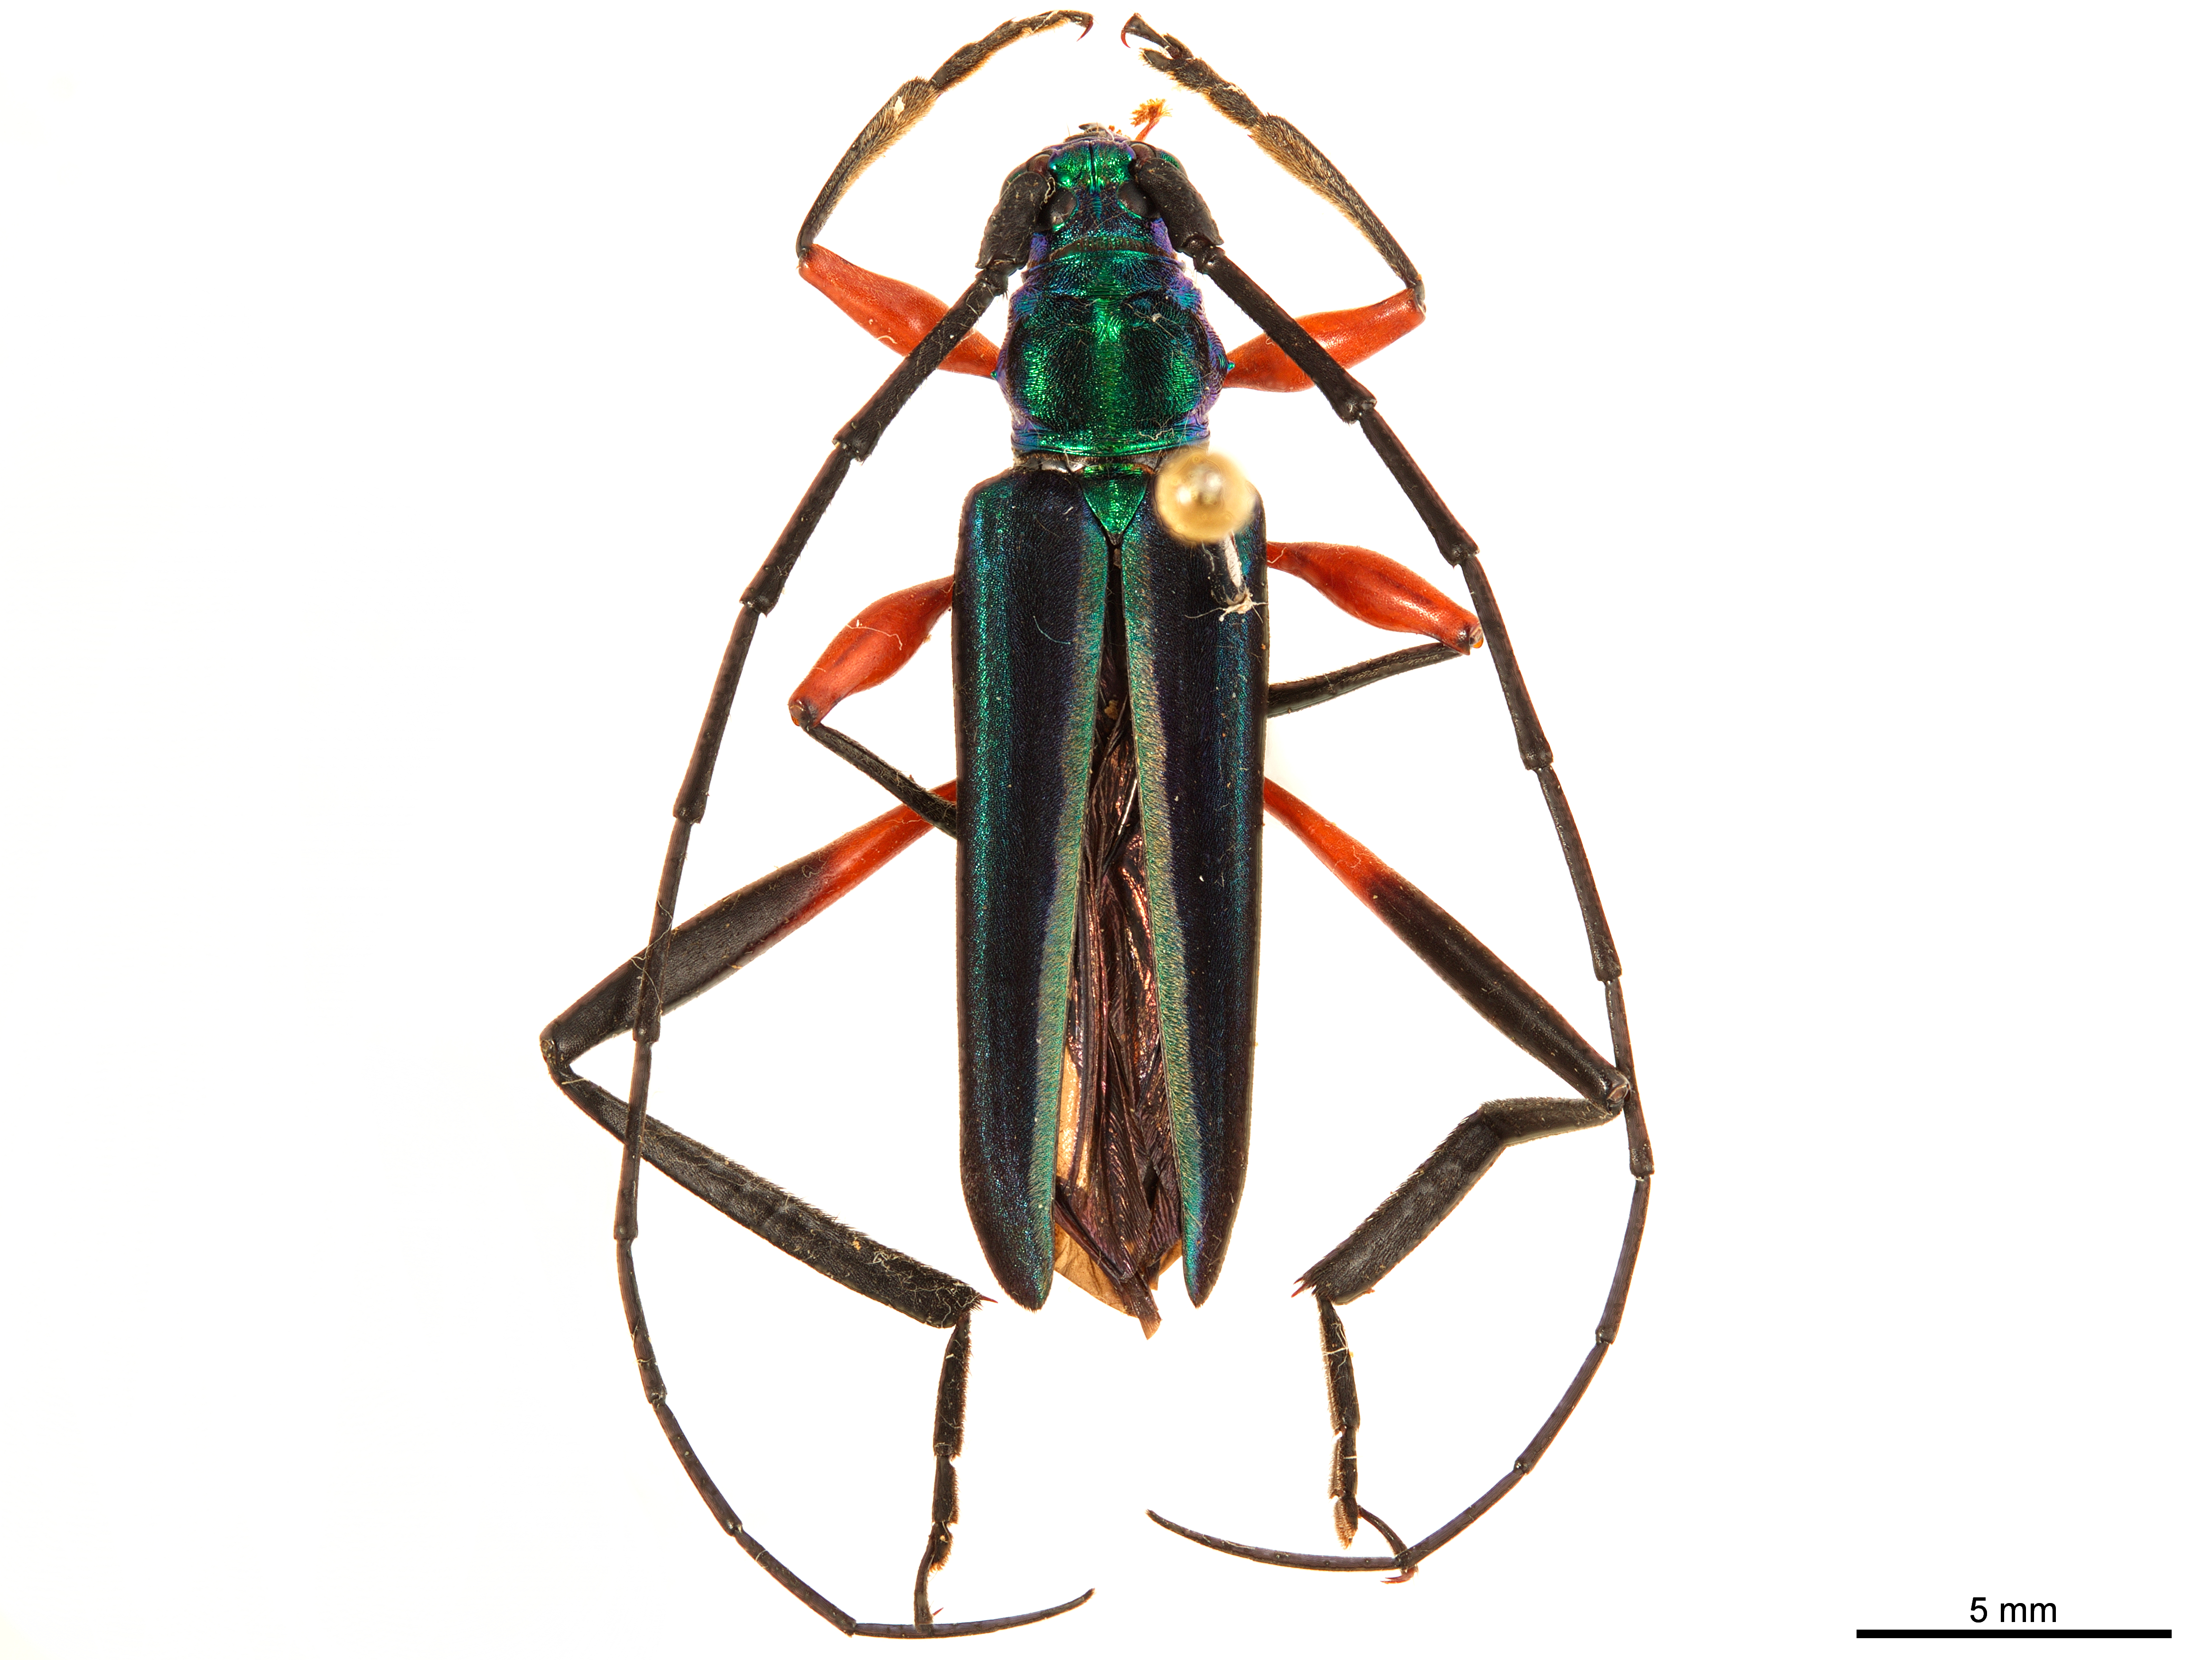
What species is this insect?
Mionochroma chloe
